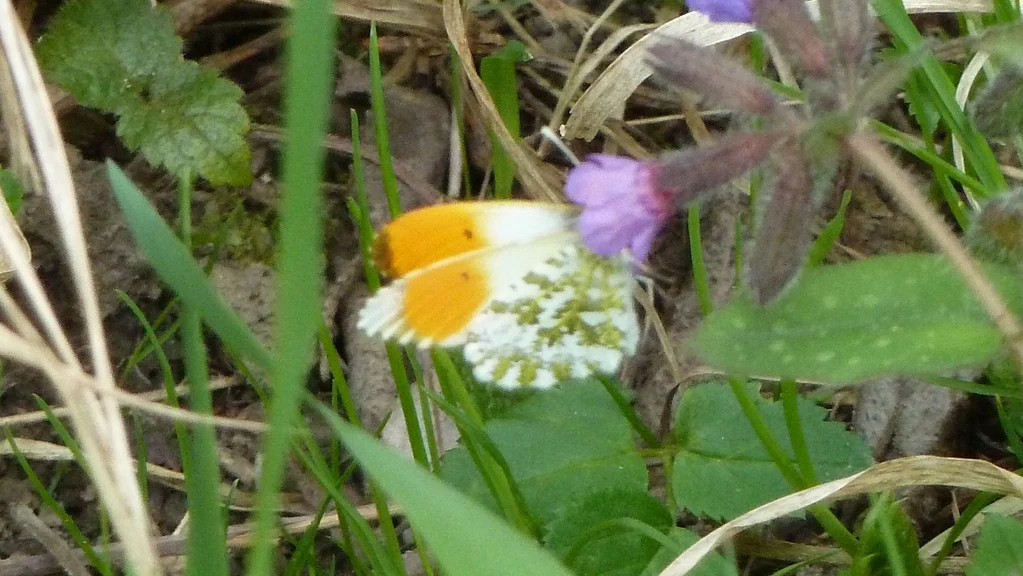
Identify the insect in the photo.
Anthocharis cardamines
